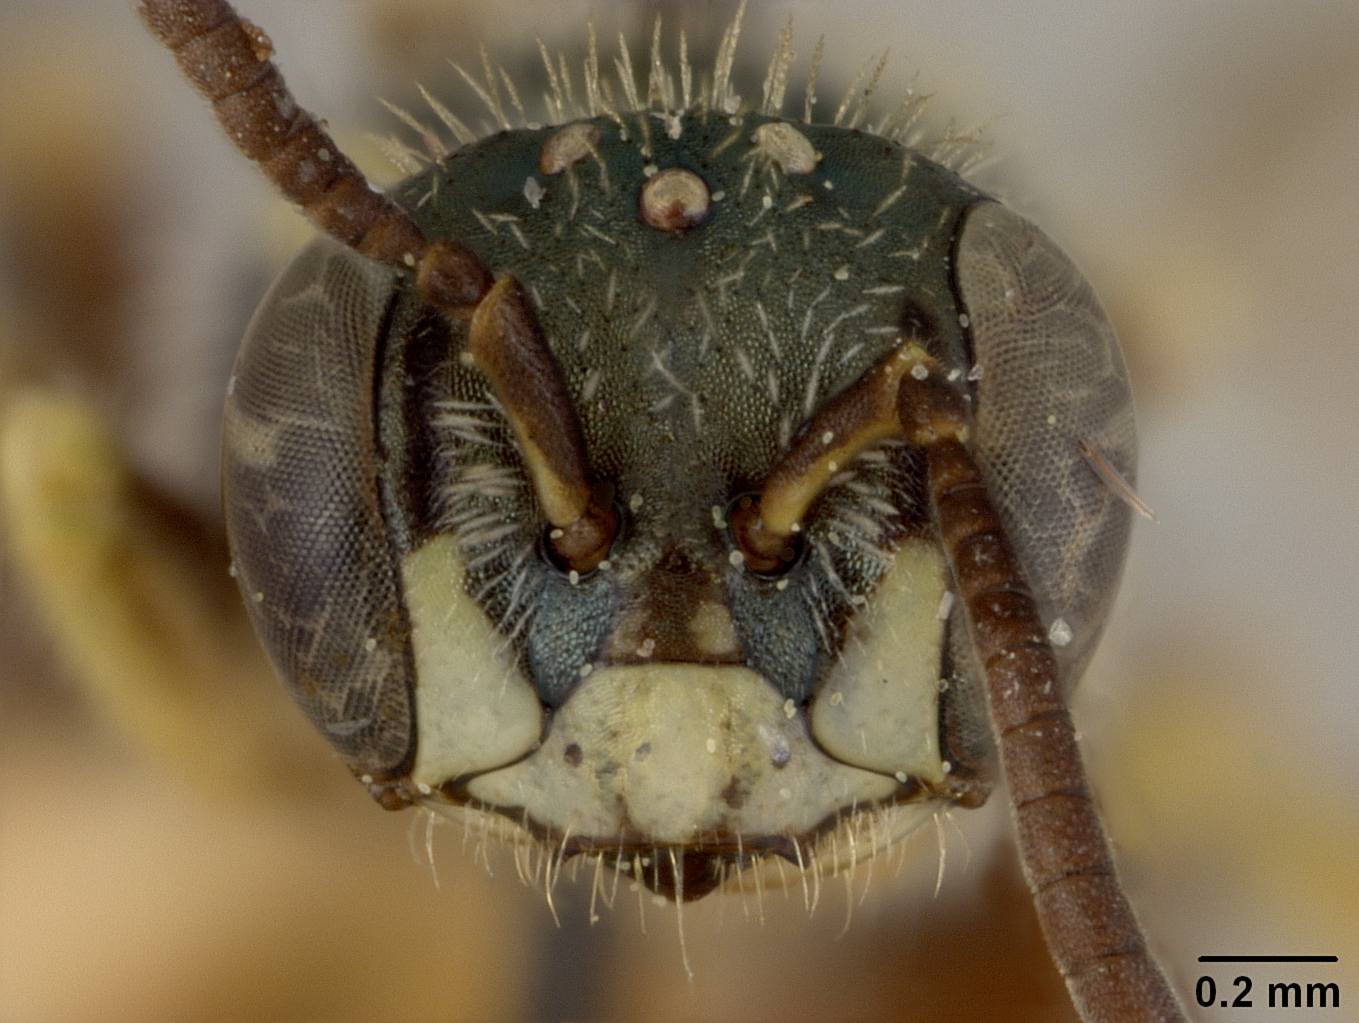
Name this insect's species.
Perdita polygonellae
